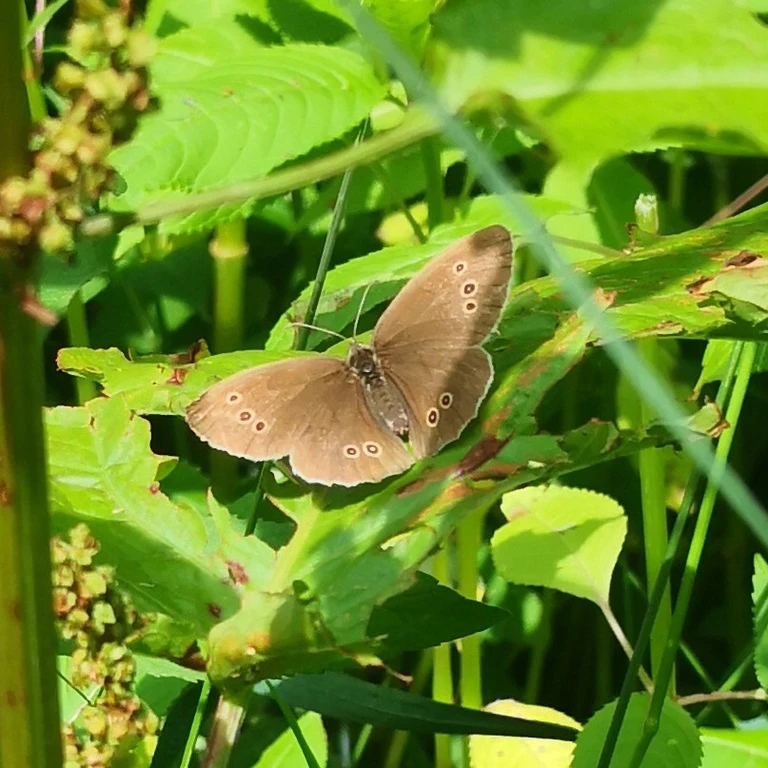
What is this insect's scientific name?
Aphantopus hyperantus
